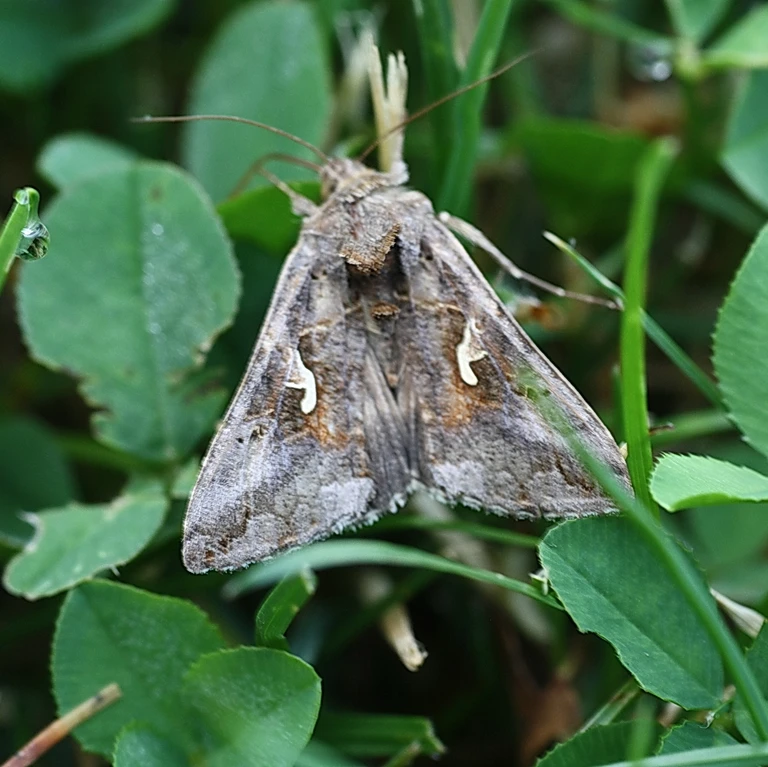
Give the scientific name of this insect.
Autographa gamma
